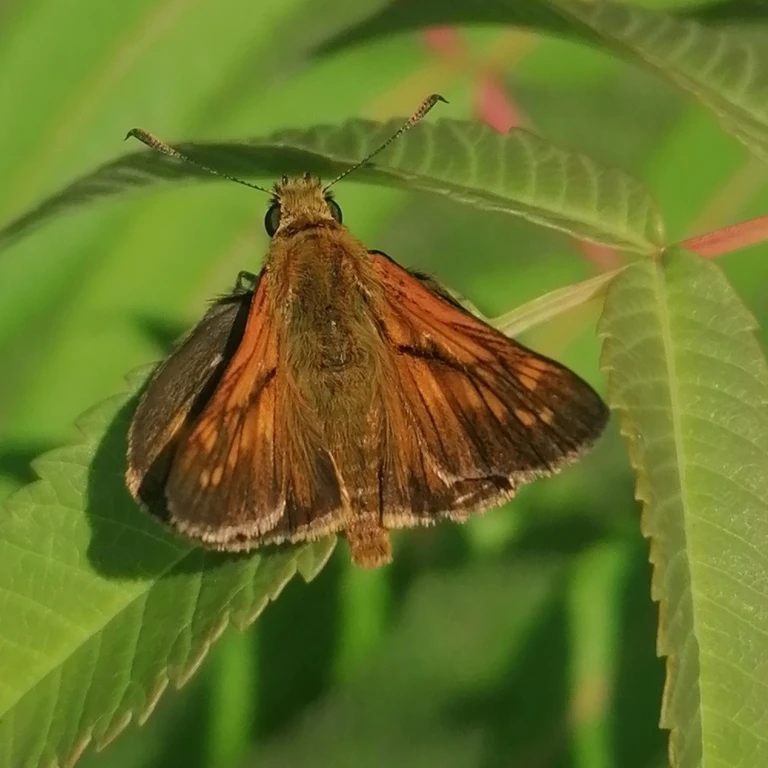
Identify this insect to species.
Ochlodes sylvanus (also Ochlodes venata)
